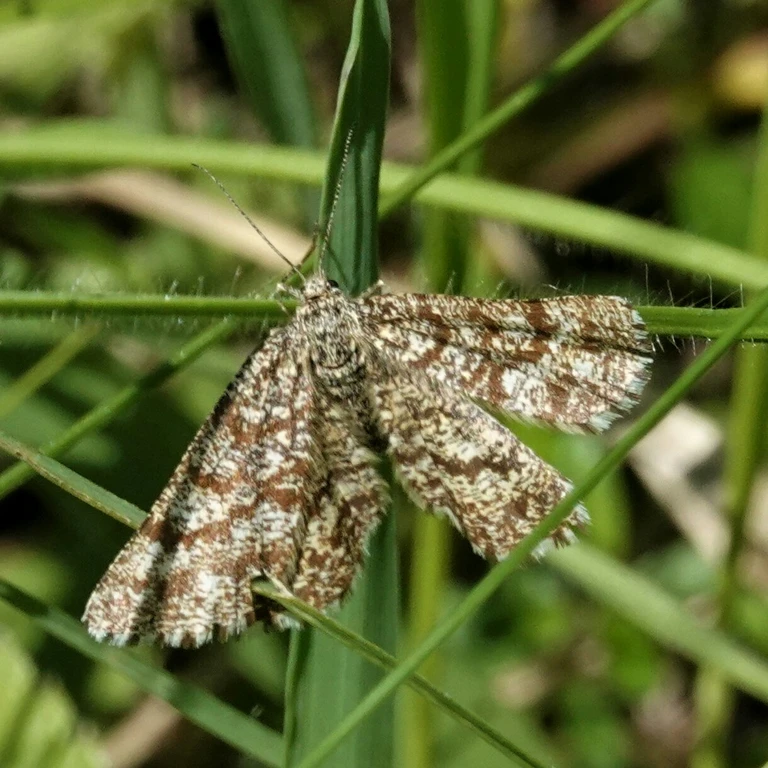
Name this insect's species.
Ematurga atomaria
